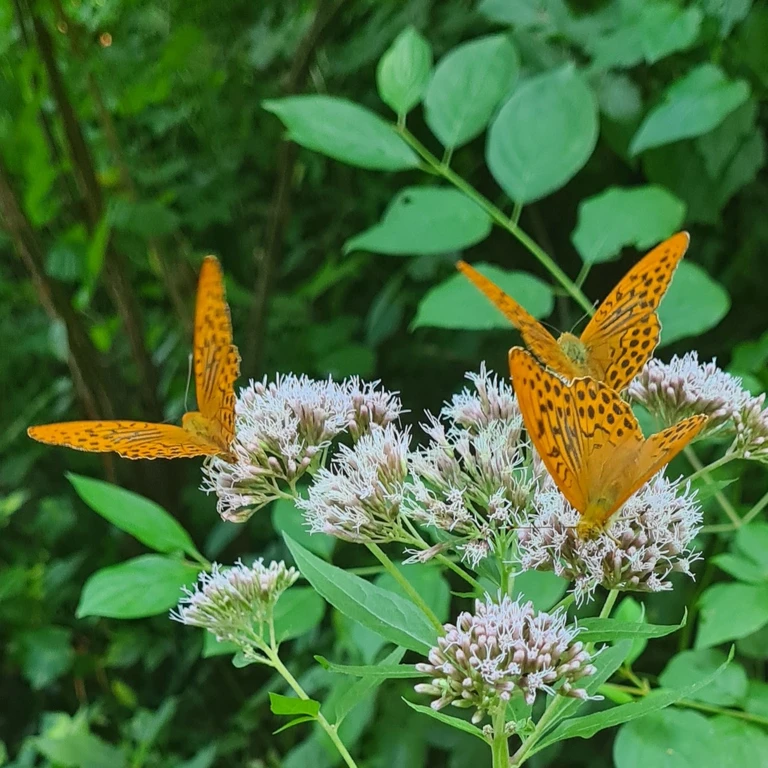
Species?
Argynnis paphia
